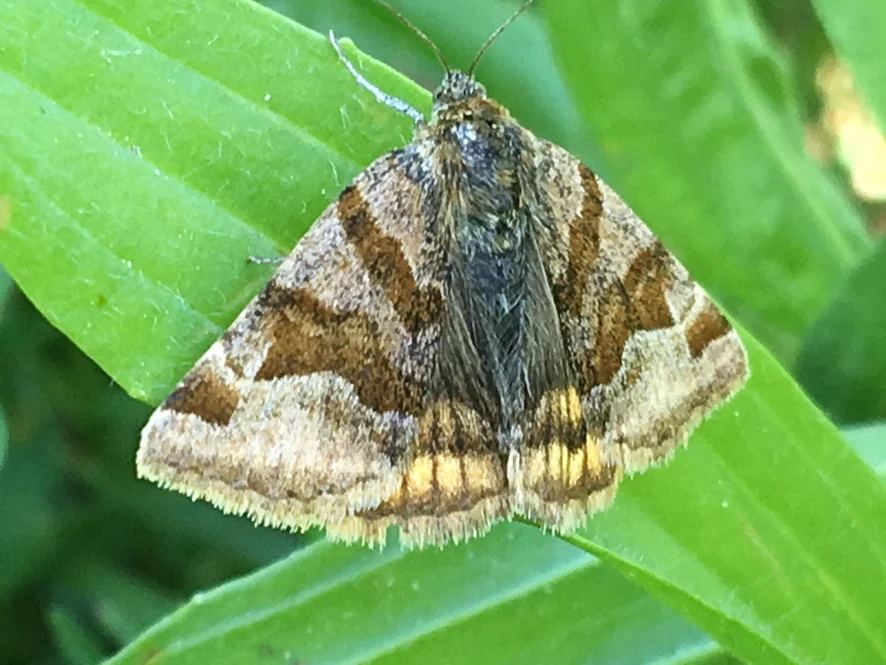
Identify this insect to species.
Euclidia glyphica
